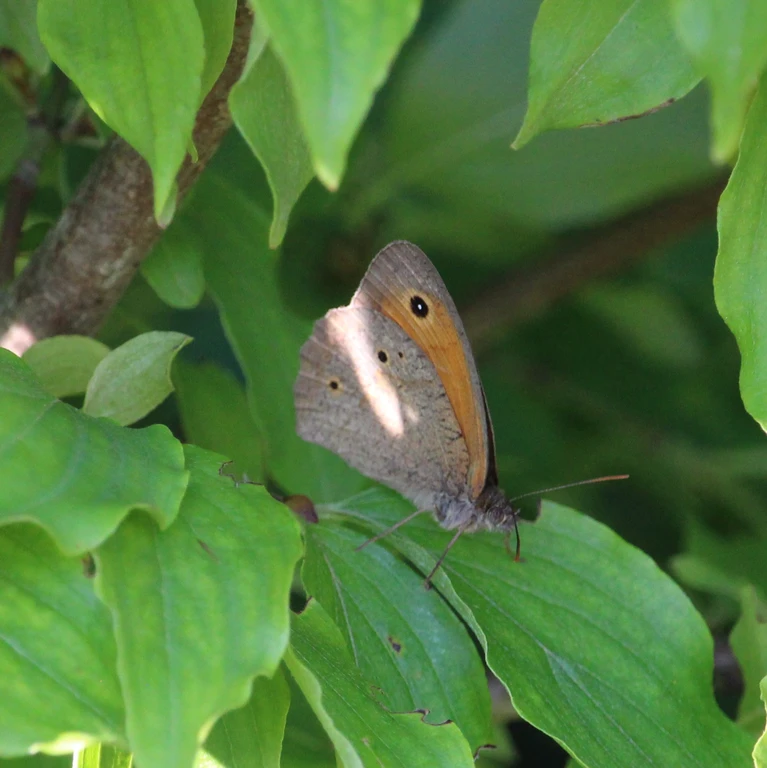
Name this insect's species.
Maniola jurtina
